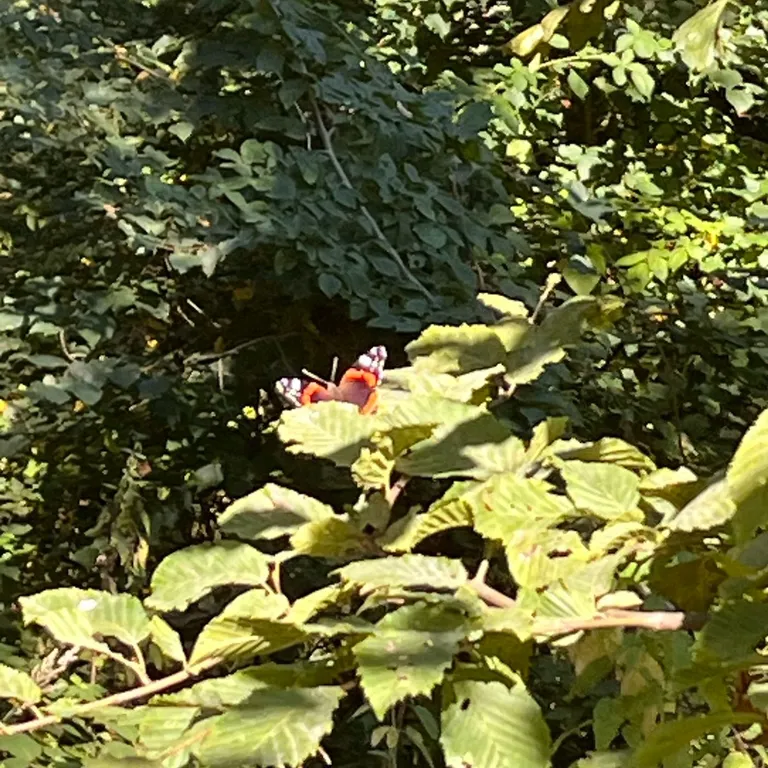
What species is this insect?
Vanessa atalanta
